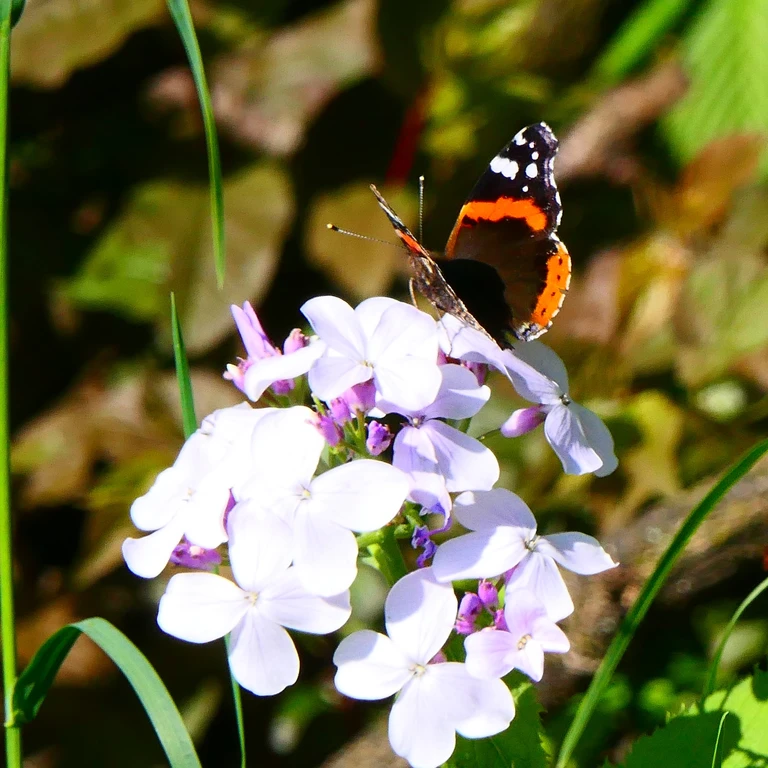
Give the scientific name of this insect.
Vanessa atalanta
